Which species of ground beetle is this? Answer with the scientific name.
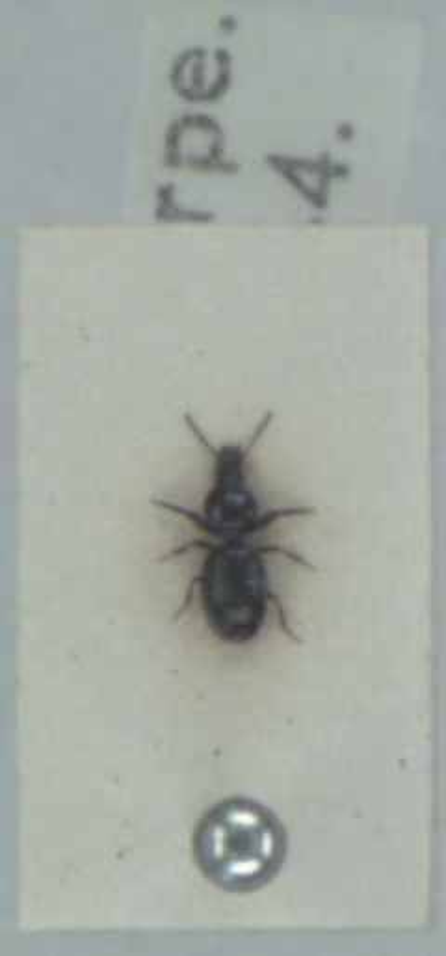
Dyschirius globosus
